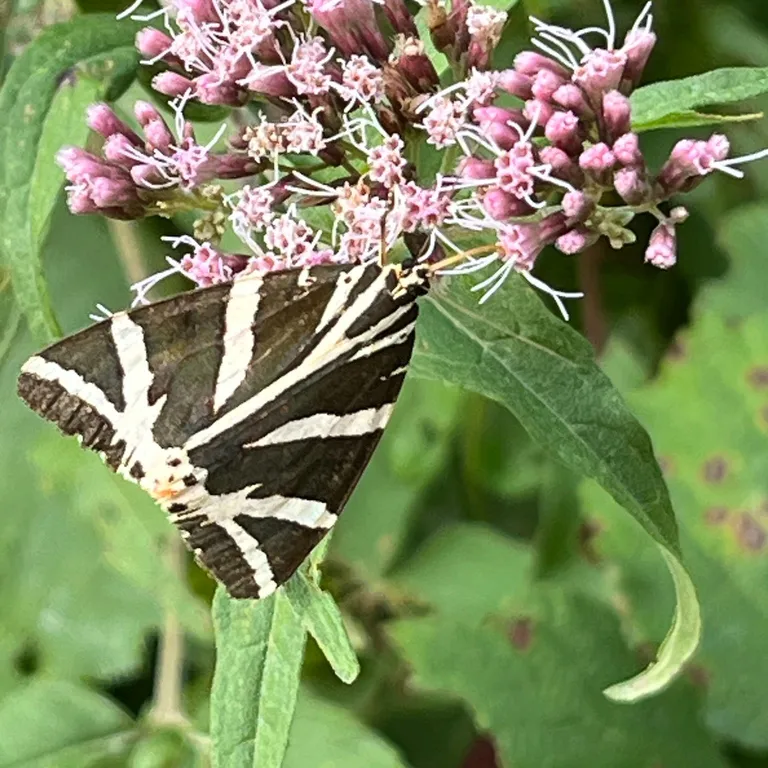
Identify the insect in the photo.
Euplagia quadripunctaria
